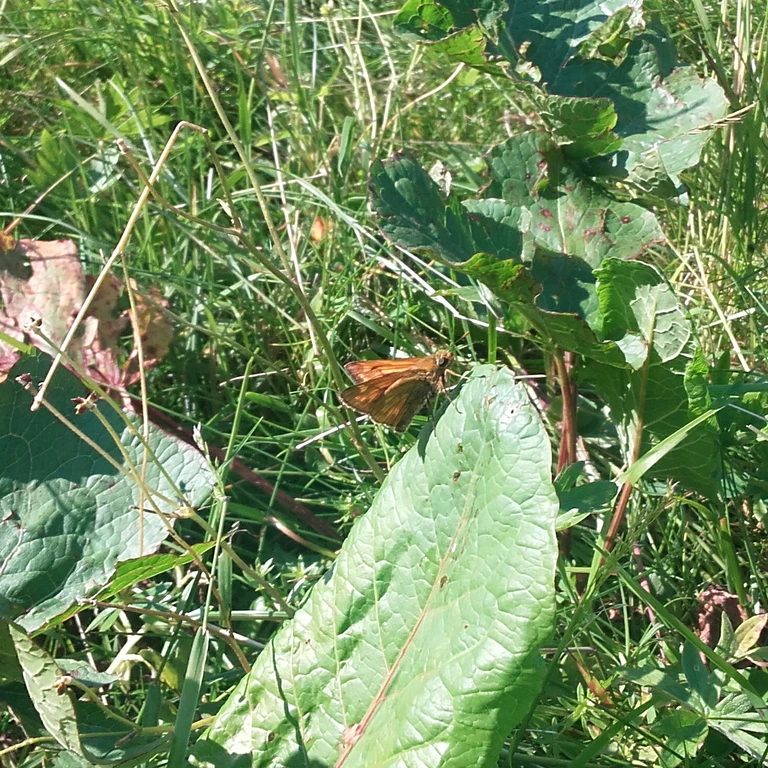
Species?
Ochlodes sylvanus (also Ochlodes venata)
